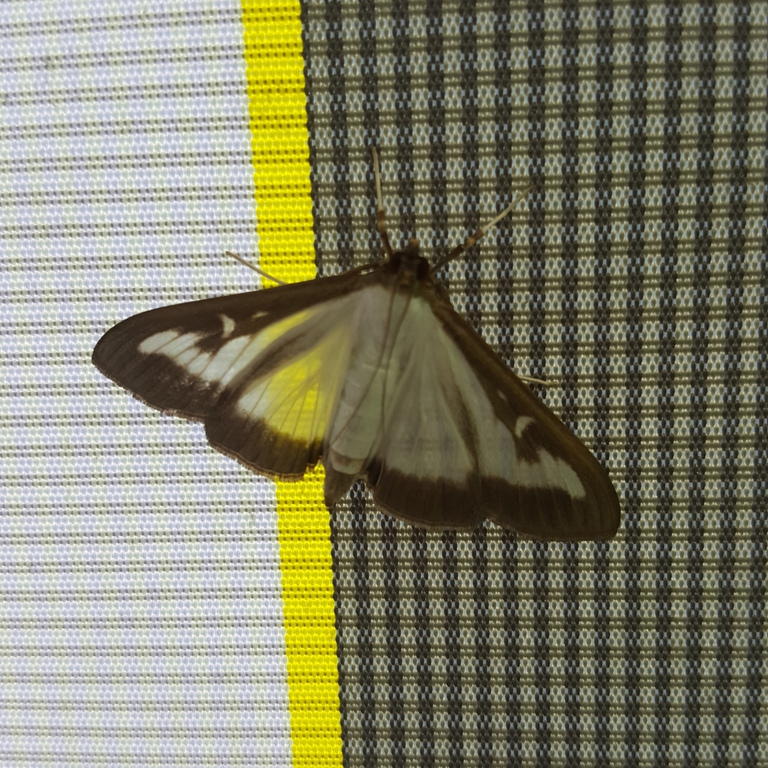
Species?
Cydalima perspectalis
